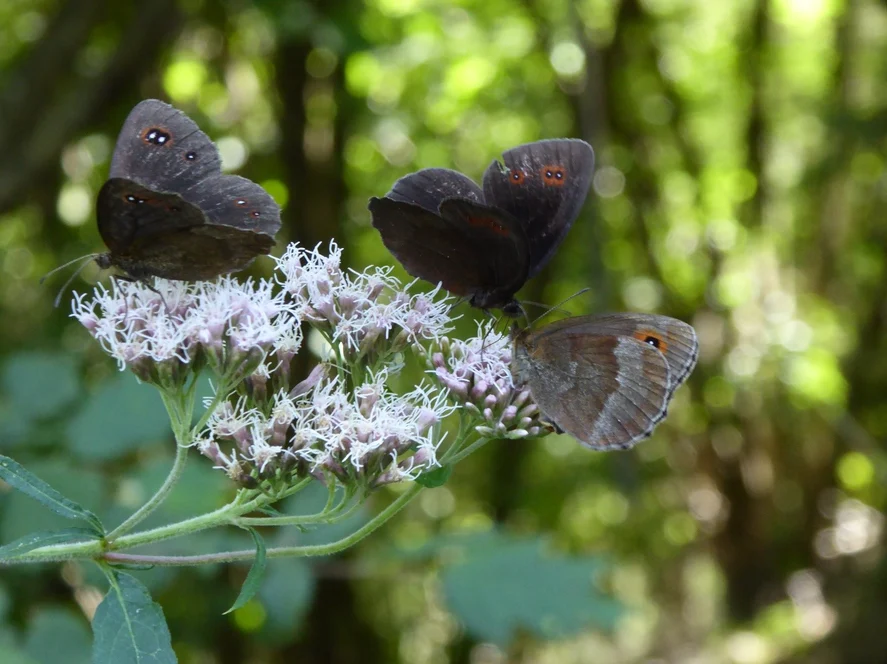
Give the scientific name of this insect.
Erebia aethiops
